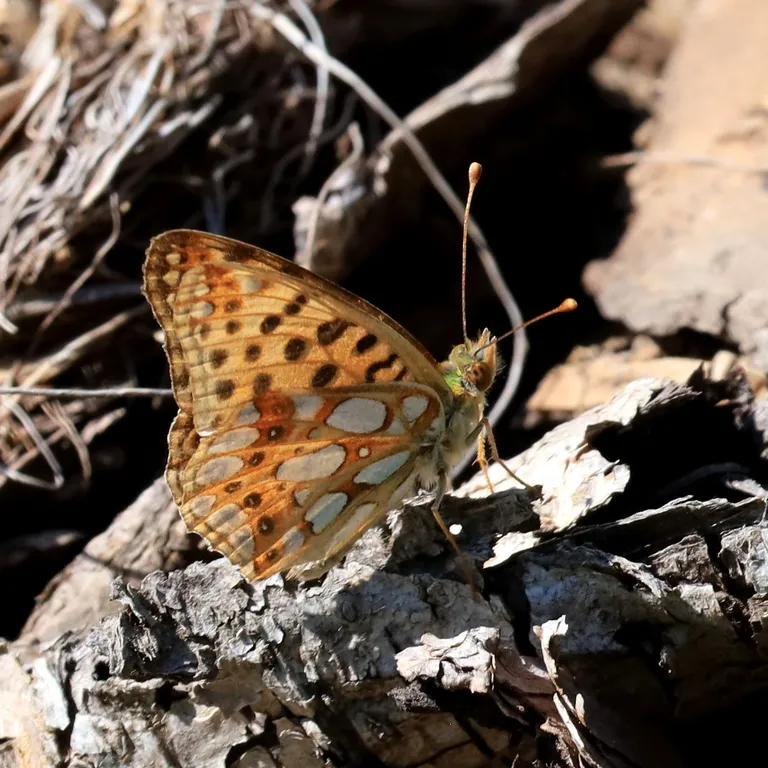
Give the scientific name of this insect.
Issoria lathonia
